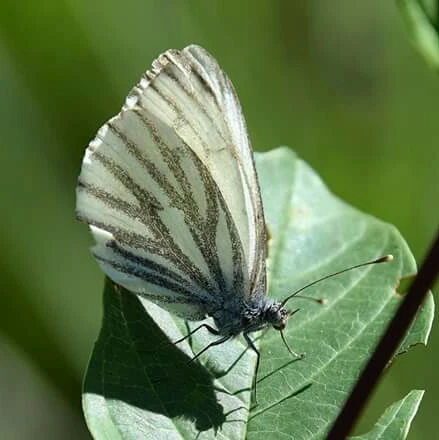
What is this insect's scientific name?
Pieris napi
